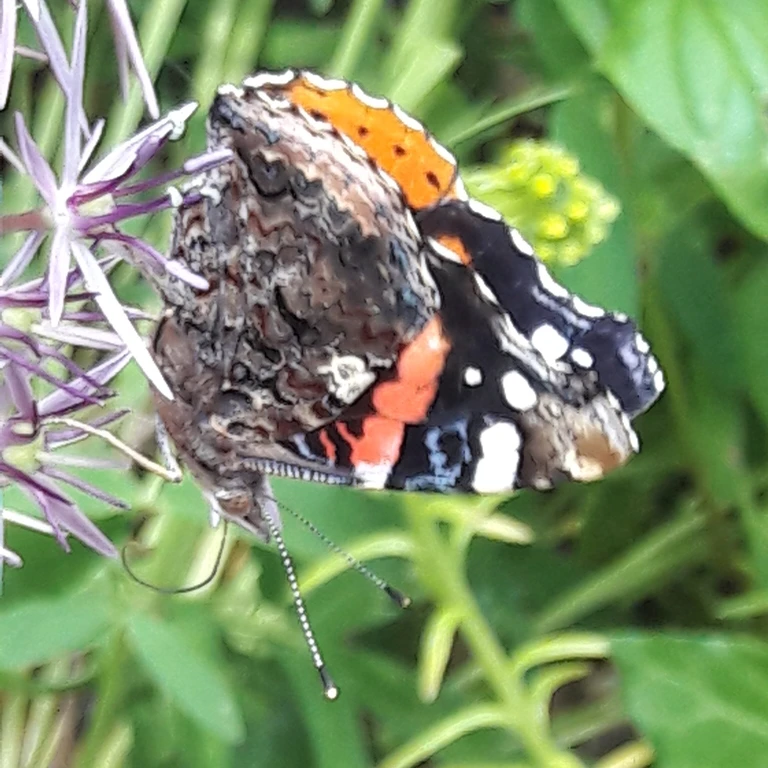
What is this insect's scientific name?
Vanessa atalanta
